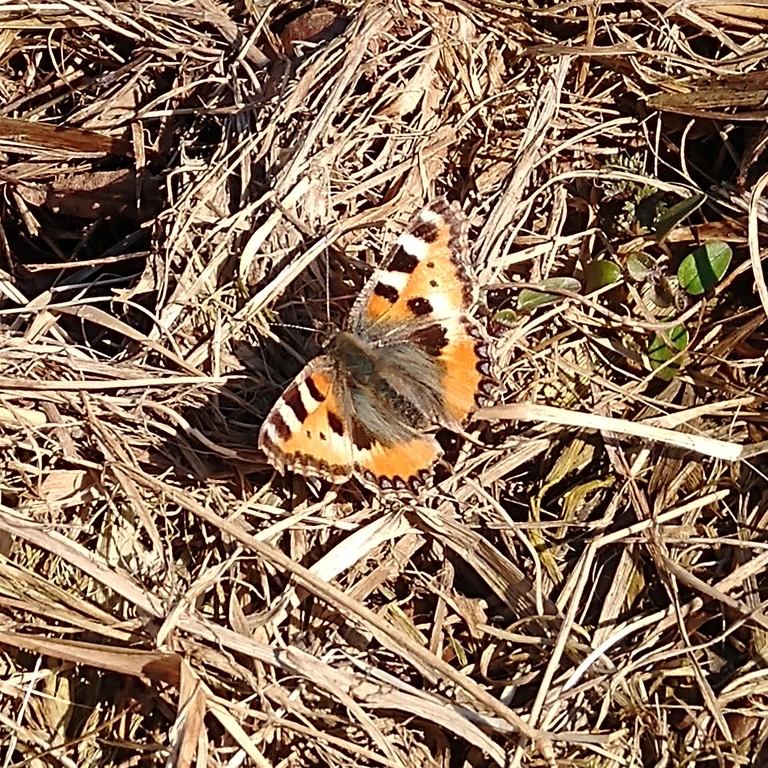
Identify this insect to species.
Aglais urticae
